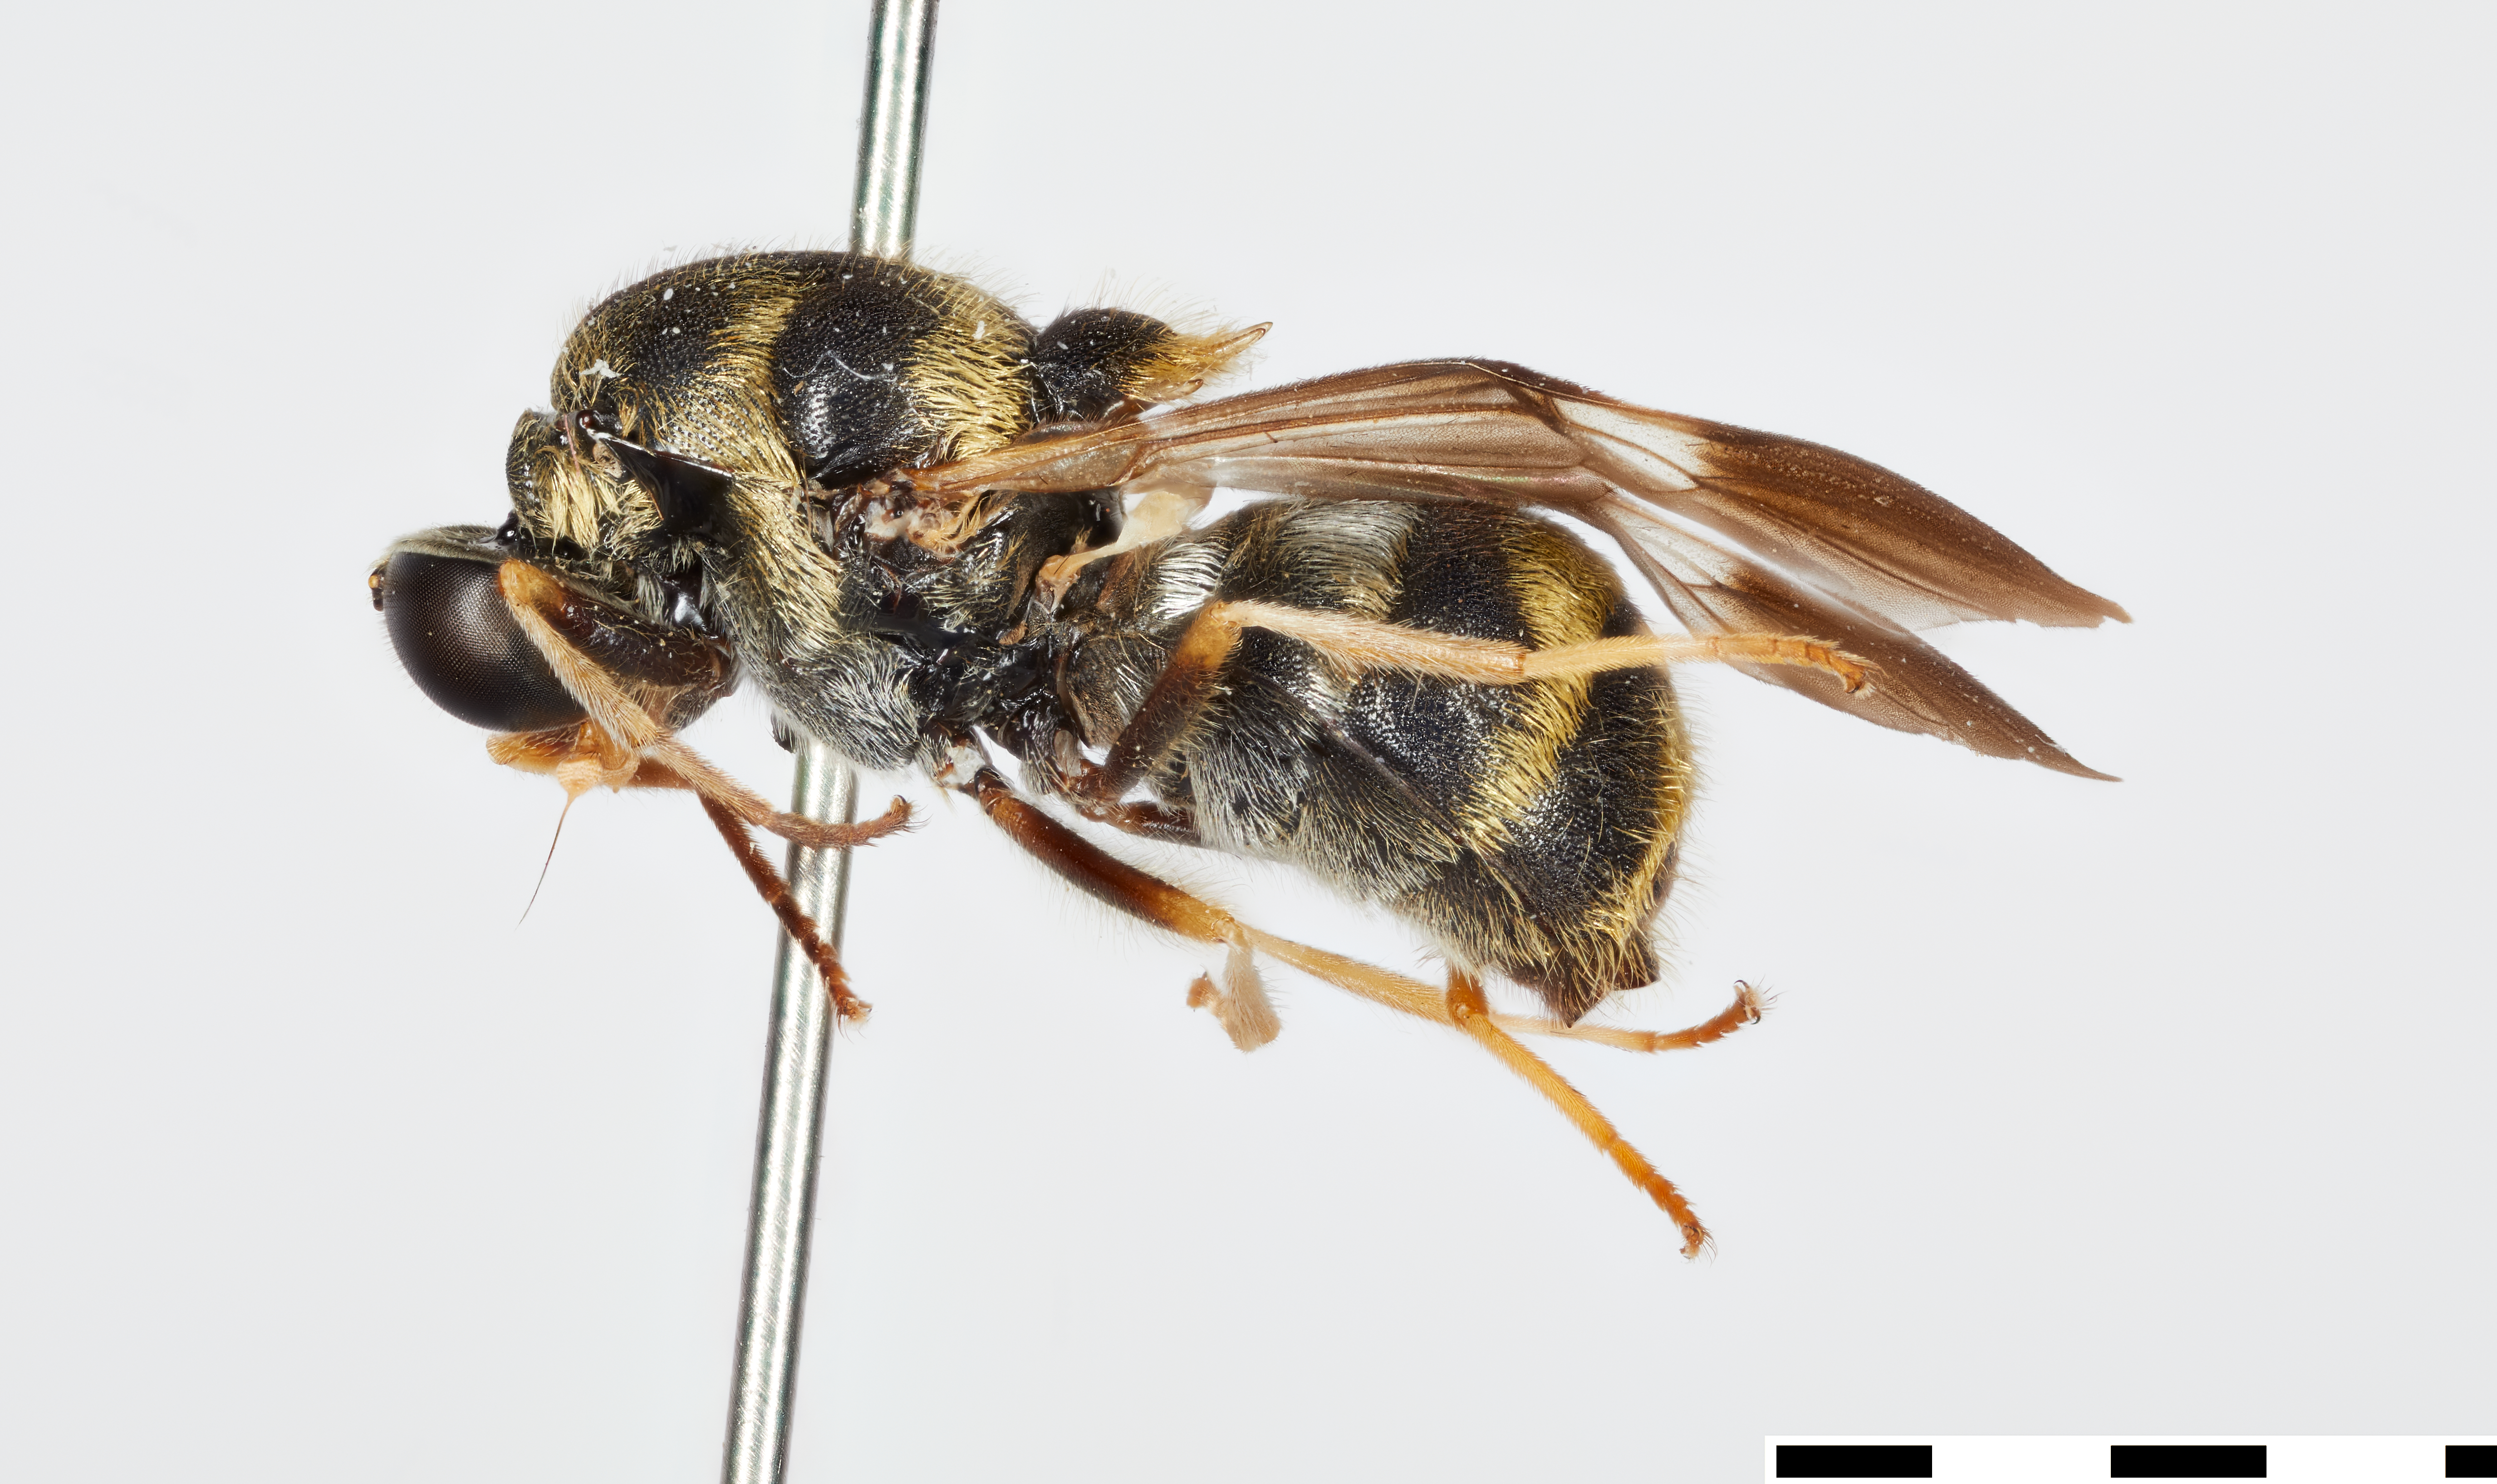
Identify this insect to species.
Culcua fasciata
